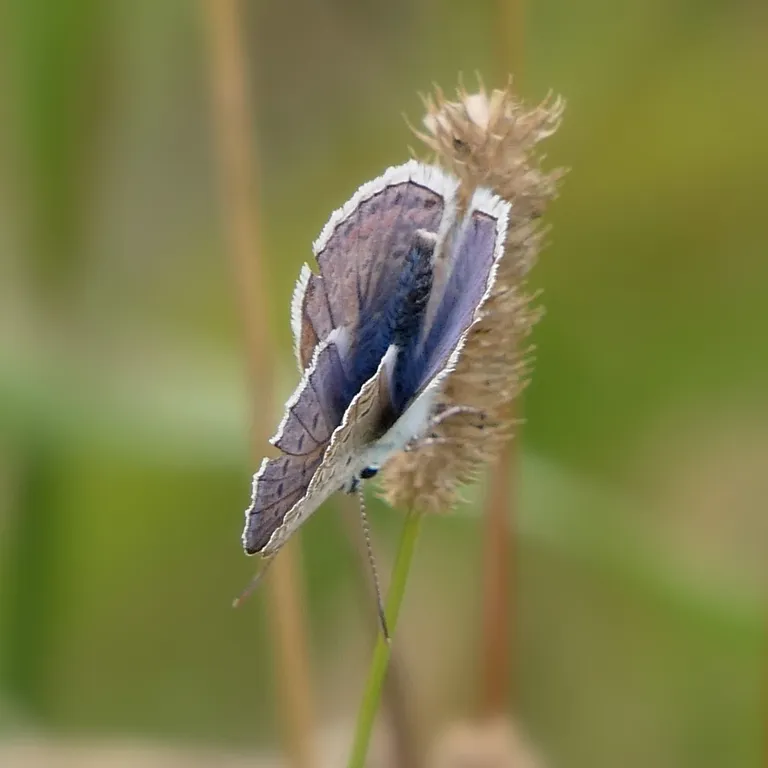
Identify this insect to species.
Polyommatus icarus
